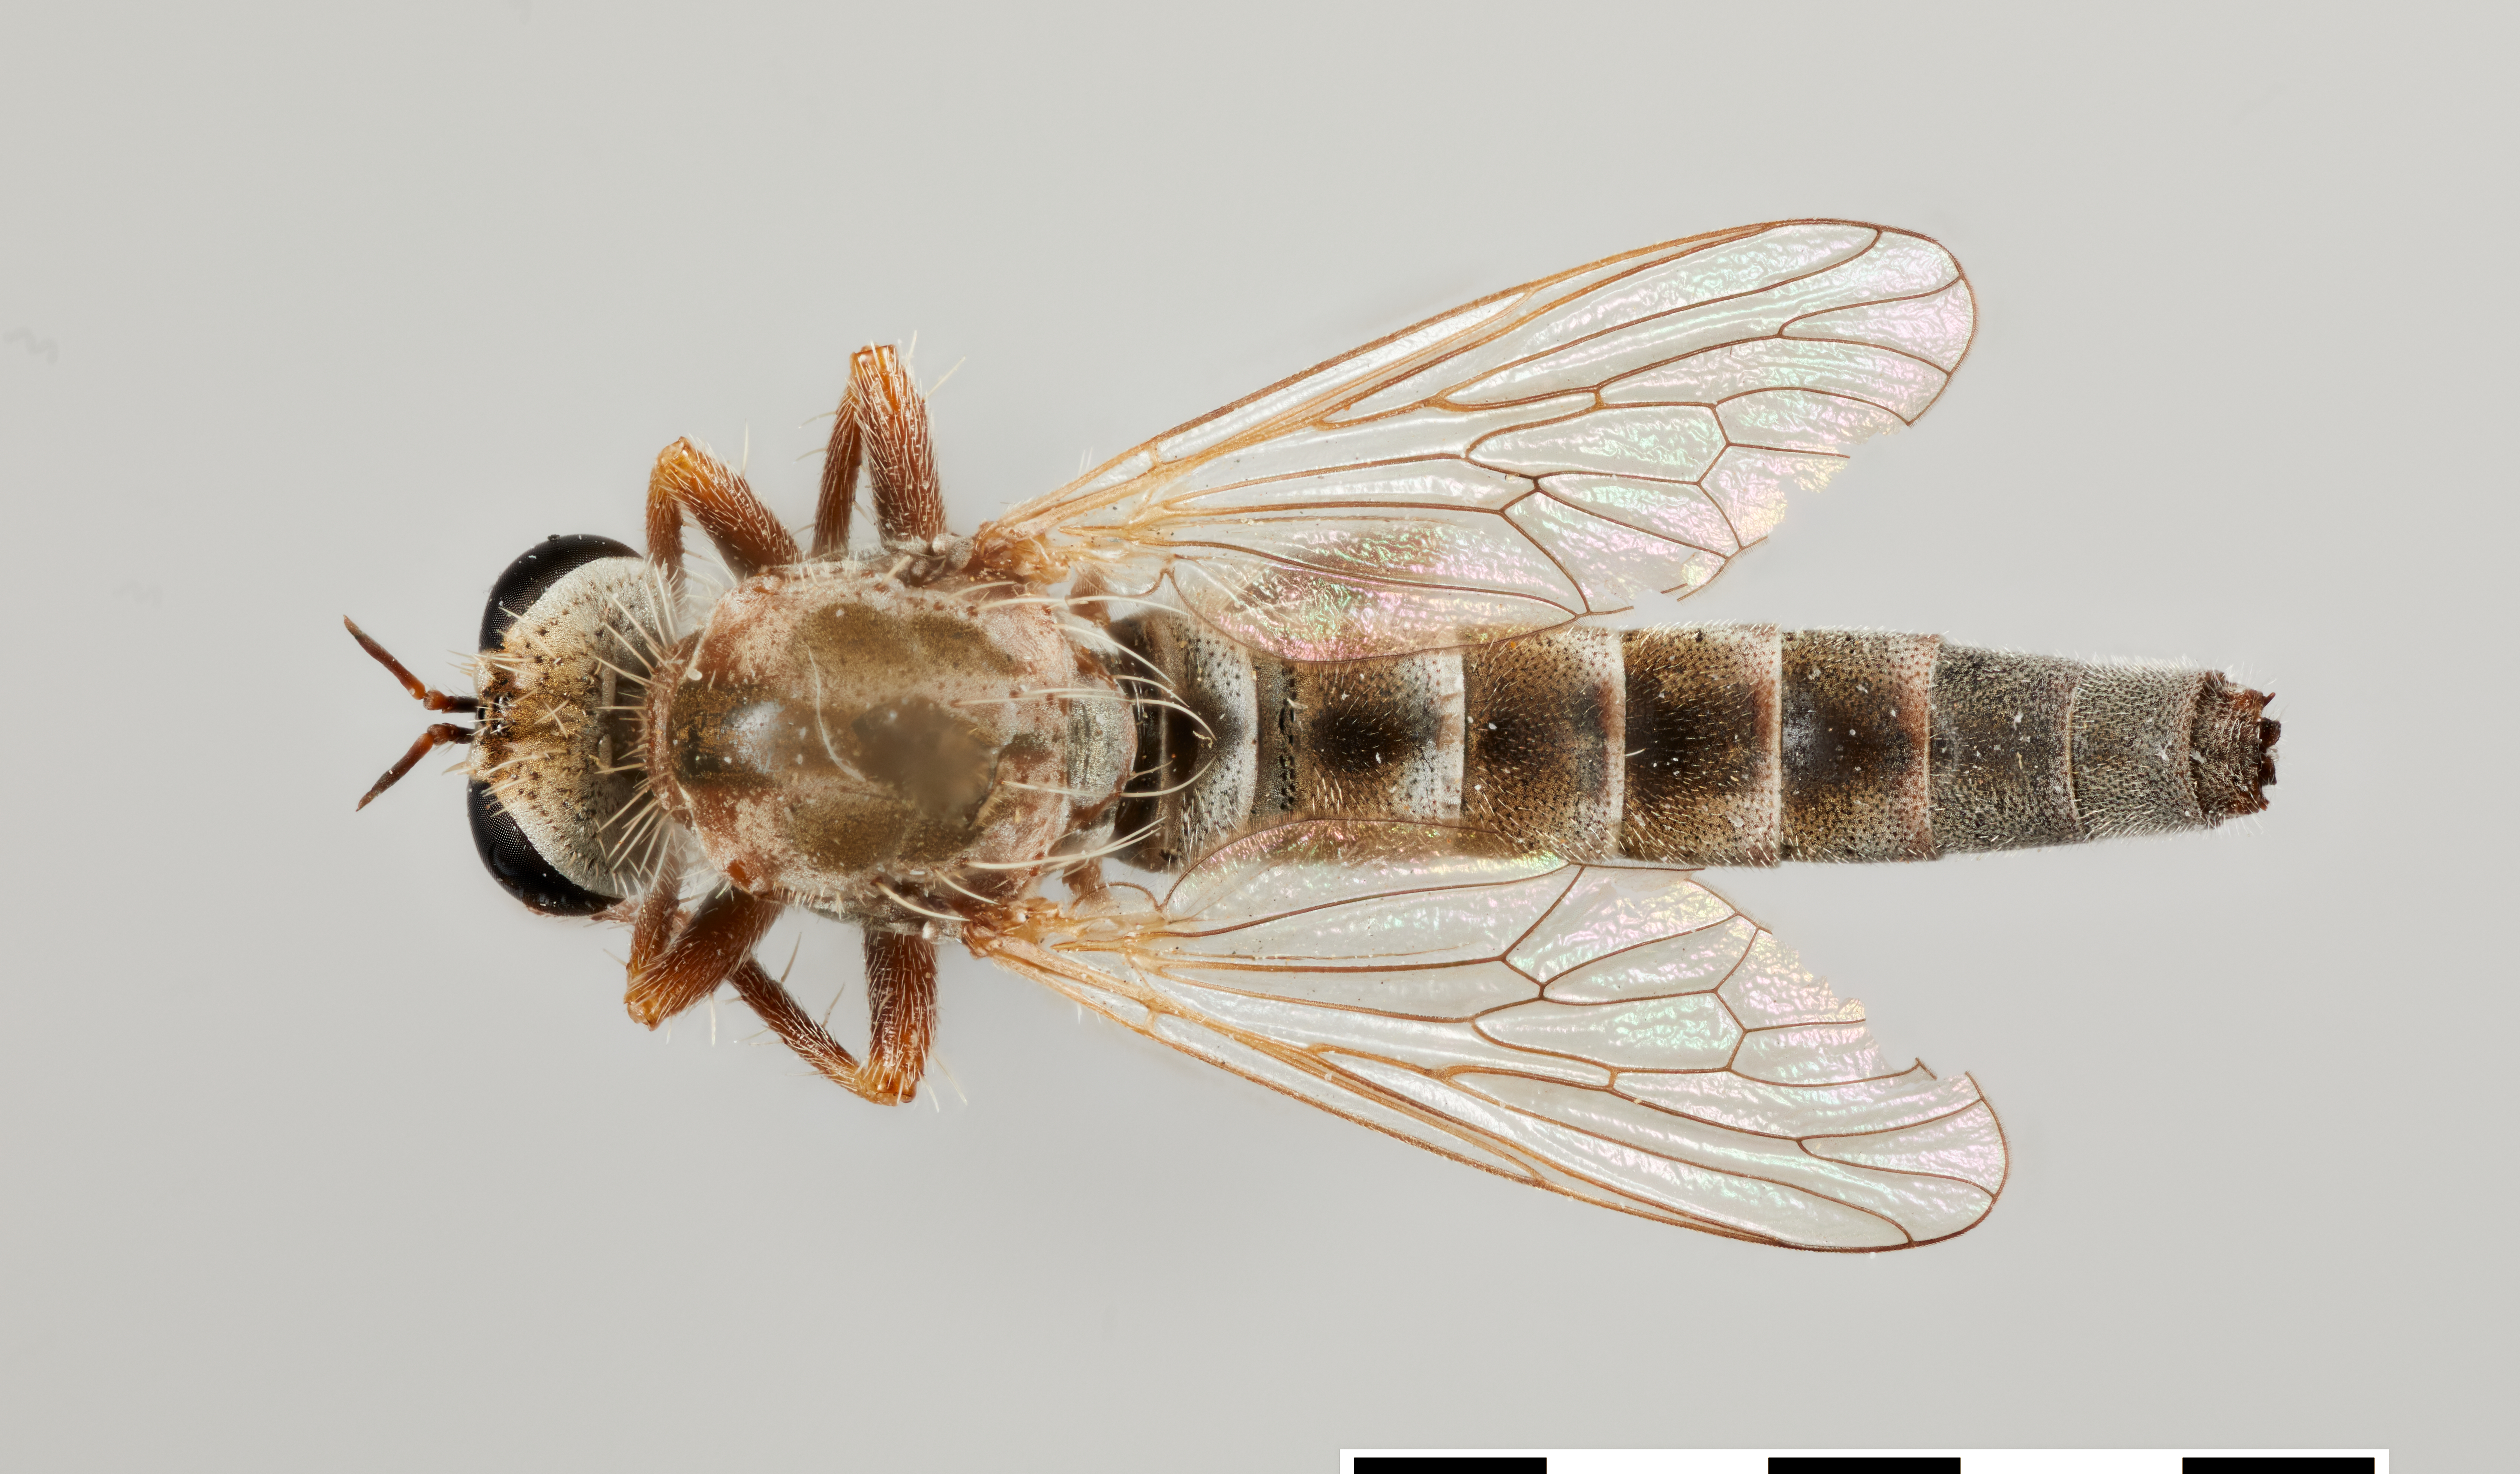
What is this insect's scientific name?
Microphontes gaiophanes
